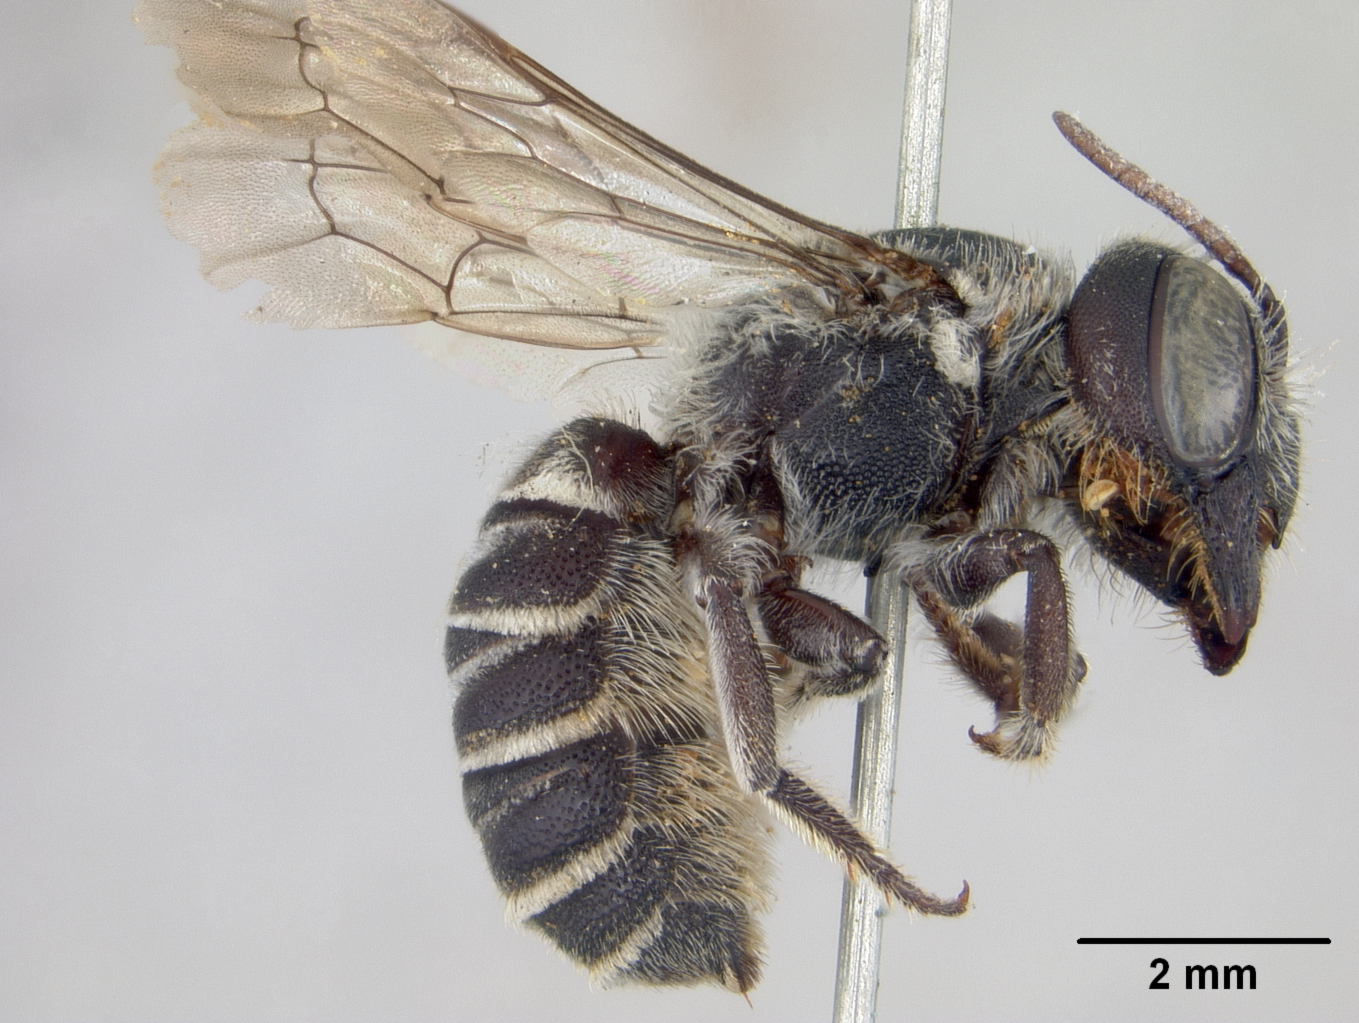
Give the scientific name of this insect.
Megachile subexilis
